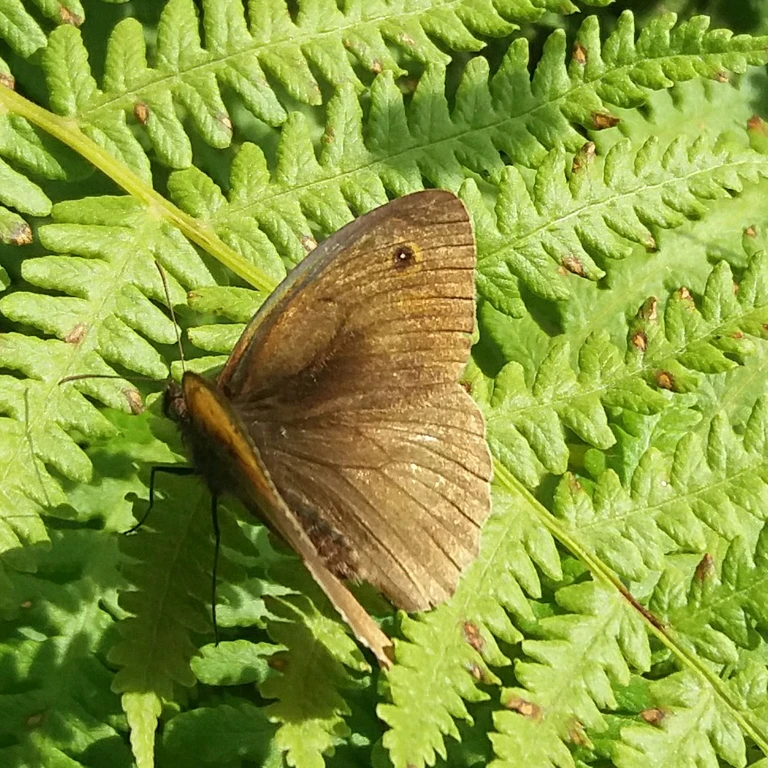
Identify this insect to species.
Maniola jurtina
